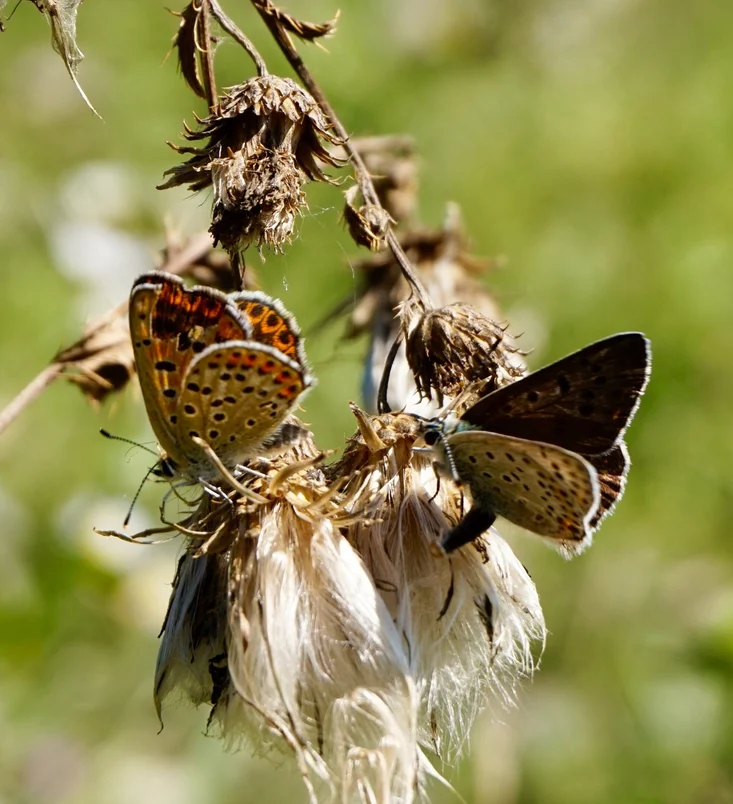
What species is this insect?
Lycaena tityrus (also Loweia tityrus)
